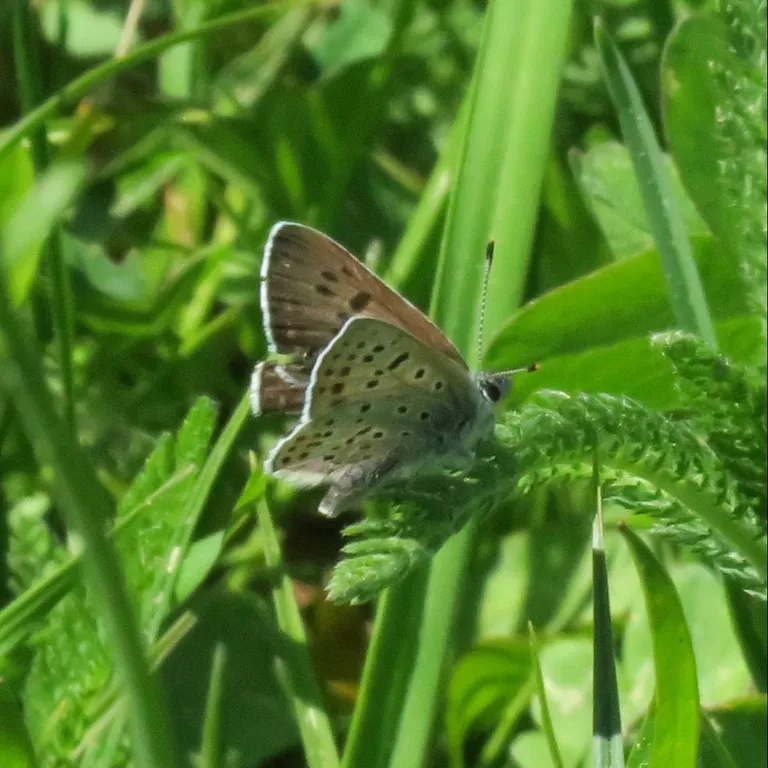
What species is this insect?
Lycaena tityrus (also Loweia tityrus)
